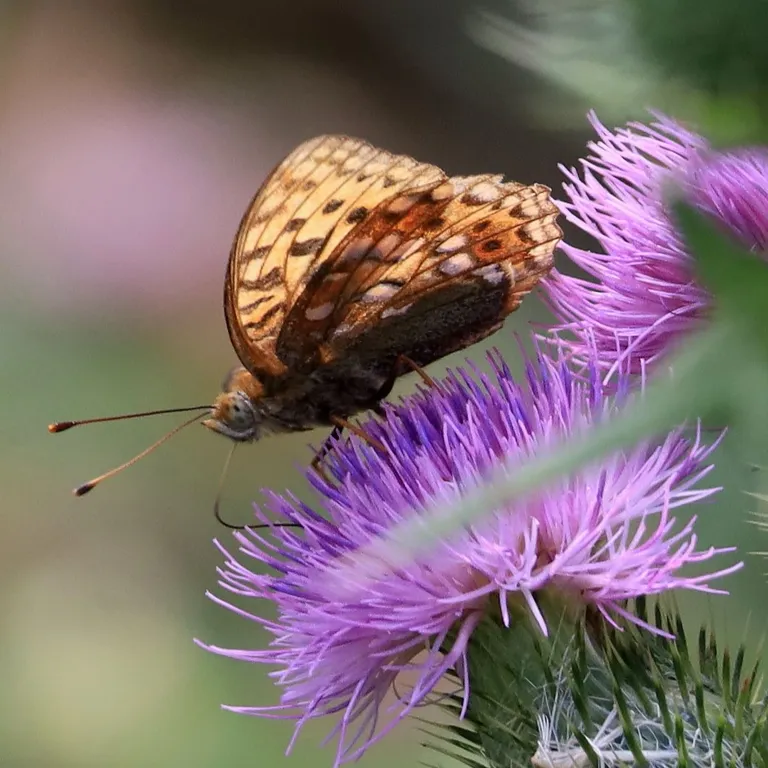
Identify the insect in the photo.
Fabriciana adippe
